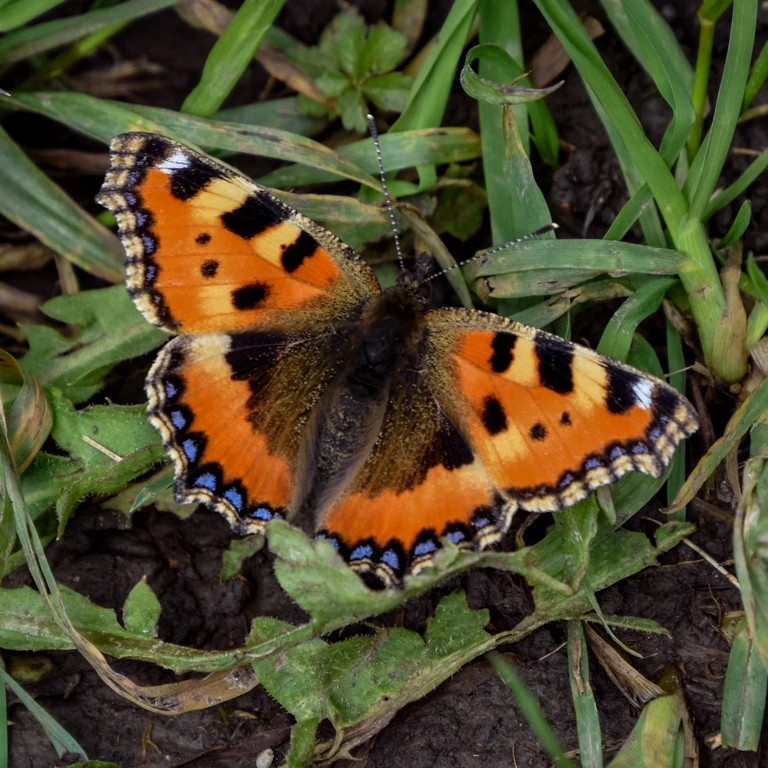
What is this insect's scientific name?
Aglais urticae
